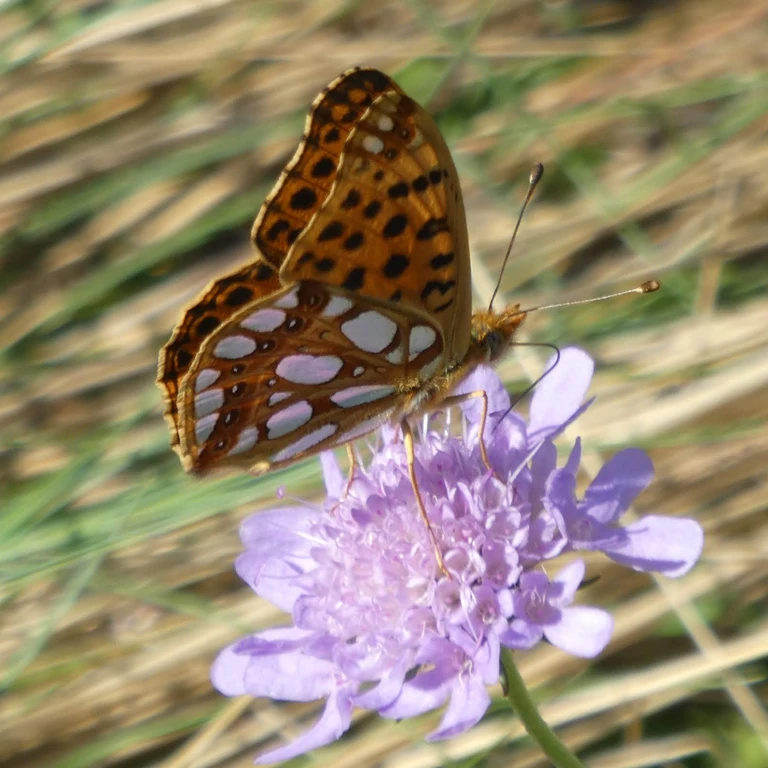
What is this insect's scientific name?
Issoria lathonia
